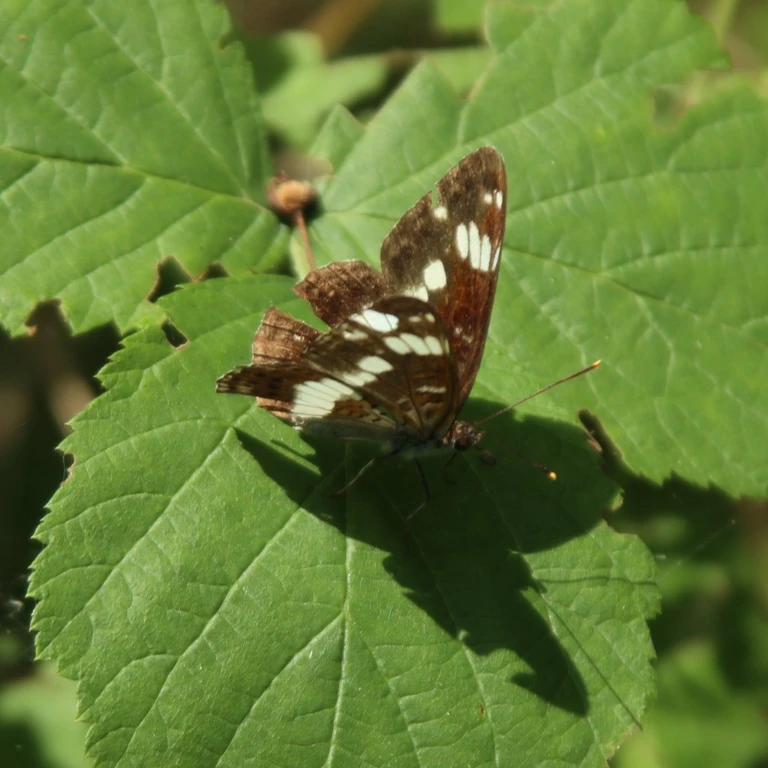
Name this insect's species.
Limenitis camilla (also Ladoga camilla)
